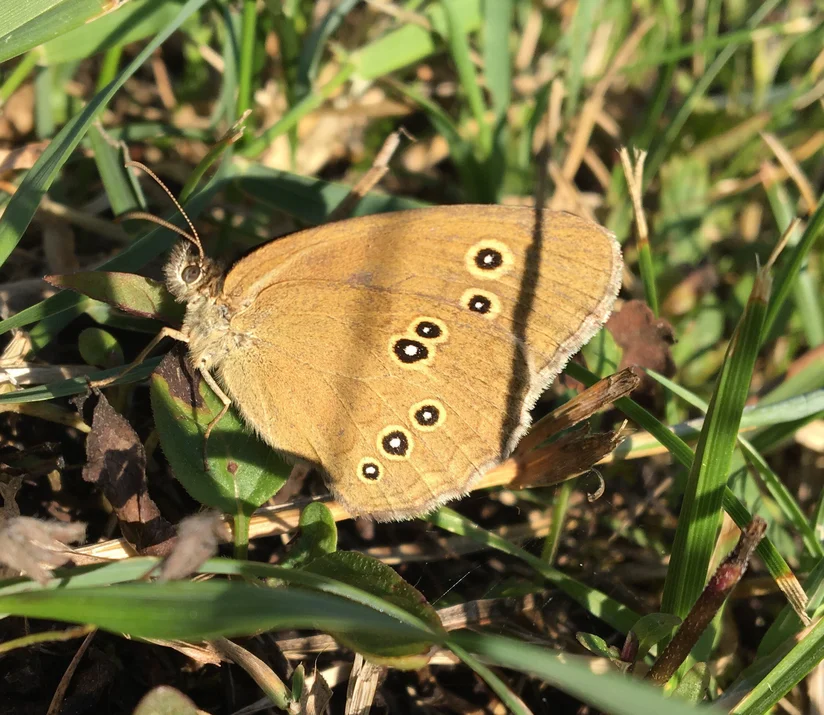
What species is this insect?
Aphantopus hyperantus
